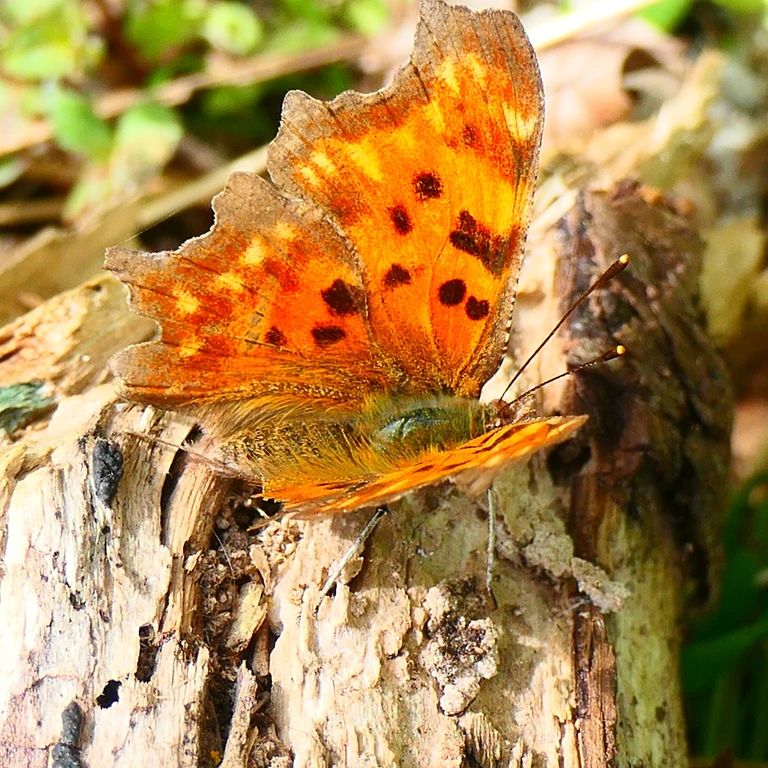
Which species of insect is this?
Polygonia c-album
